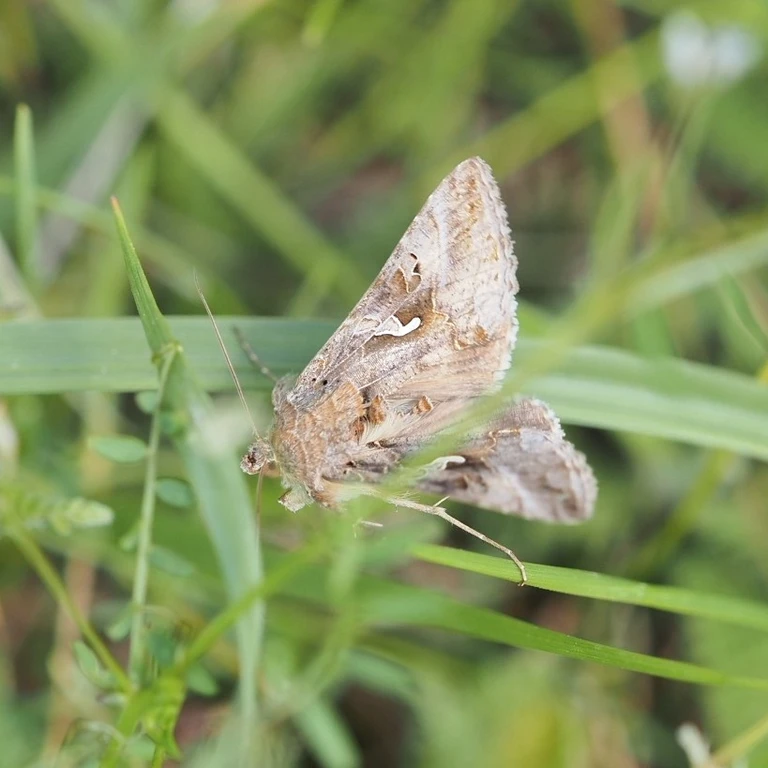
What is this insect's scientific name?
Autographa gamma
